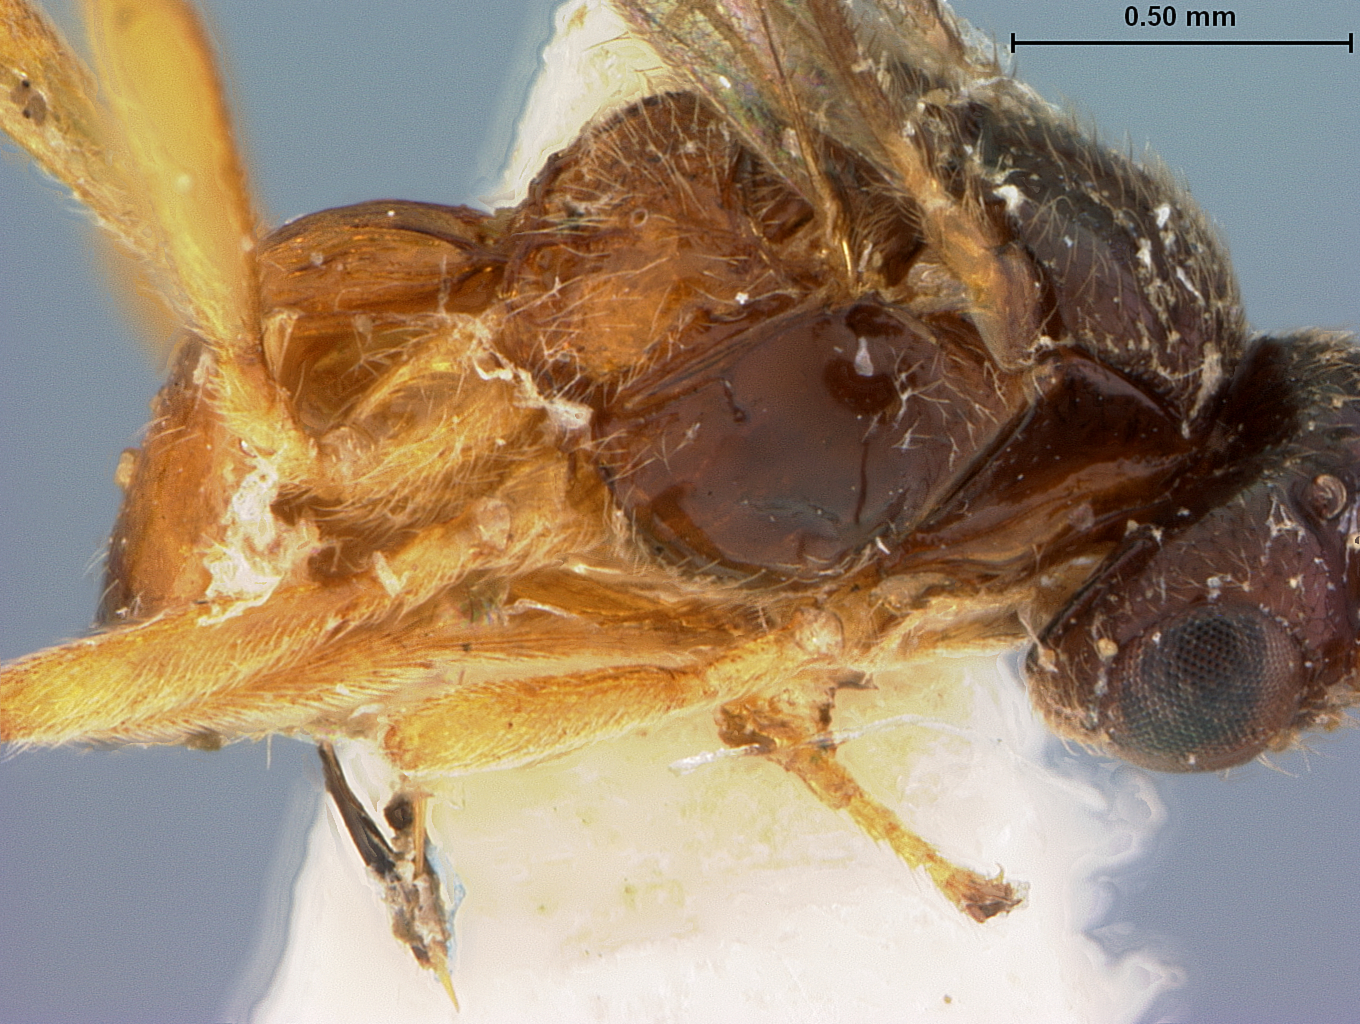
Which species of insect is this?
Opius yahuarmayoanus
